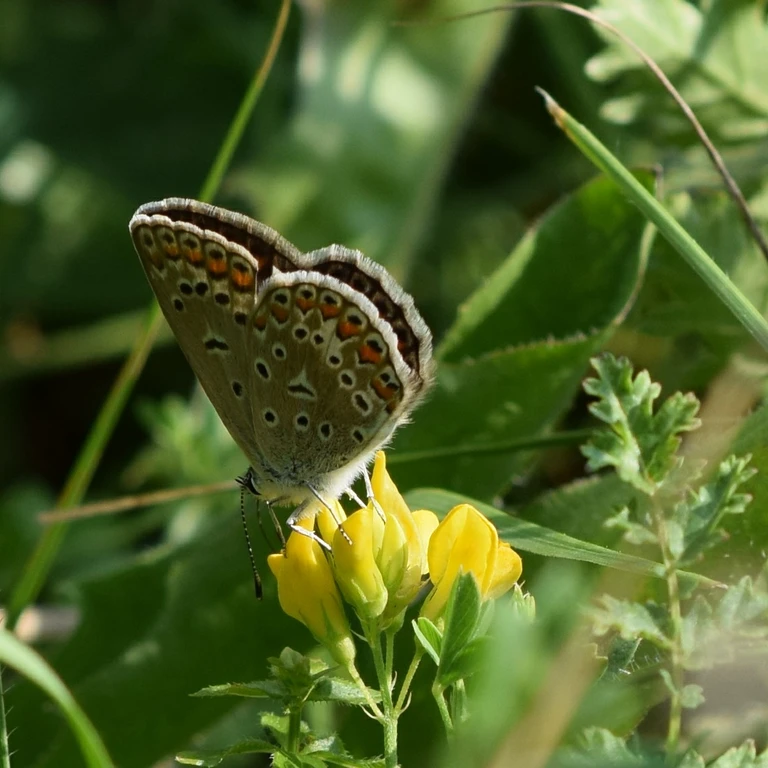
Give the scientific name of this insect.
Polyommatus icarus
